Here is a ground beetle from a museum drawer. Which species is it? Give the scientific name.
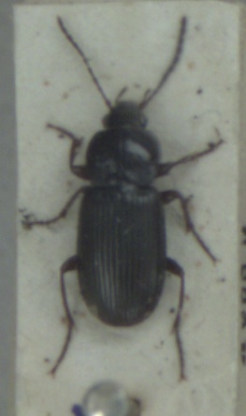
Pterostichus vernalis
